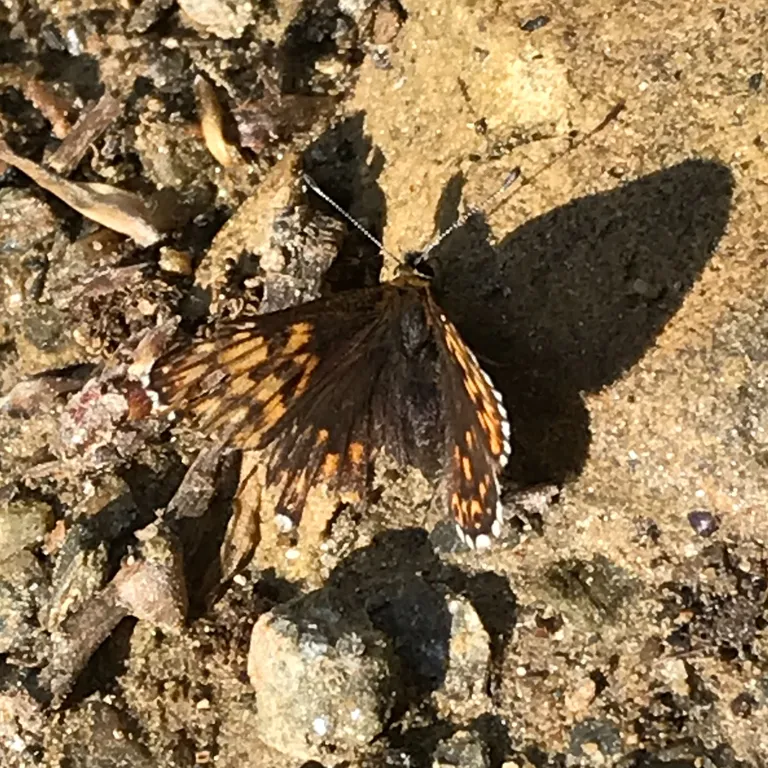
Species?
Hamearis lucina
